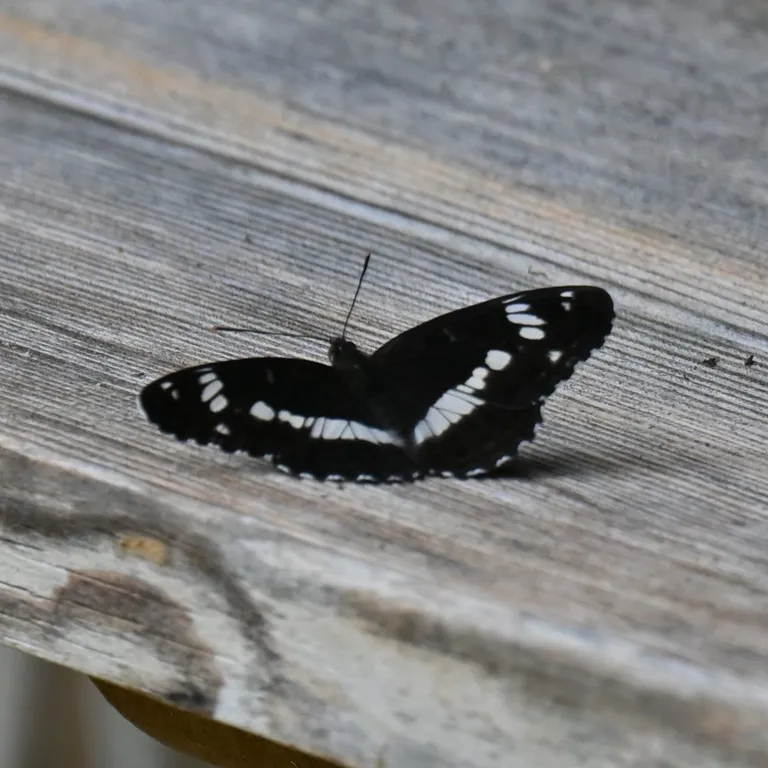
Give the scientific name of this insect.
Limenitis camilla (also Ladoga camilla)
